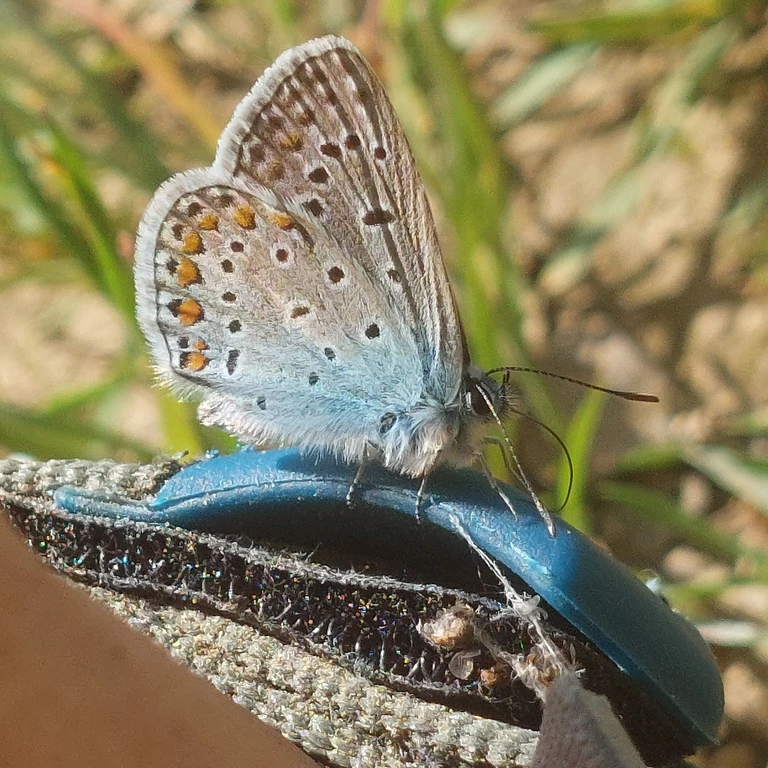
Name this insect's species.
Polyommatus icarus
